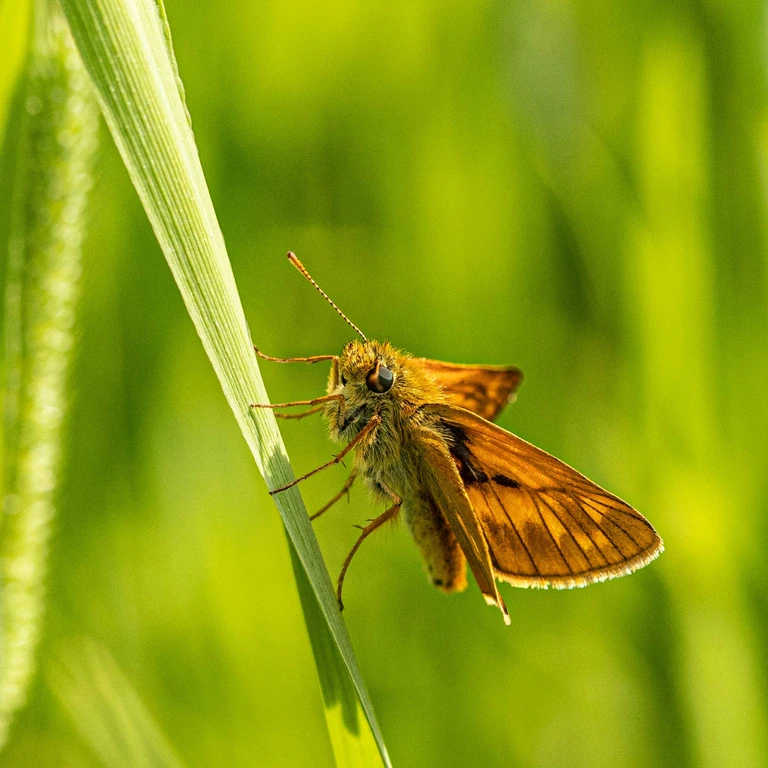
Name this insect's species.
Ochlodes sylvanus (also Ochlodes venata)
